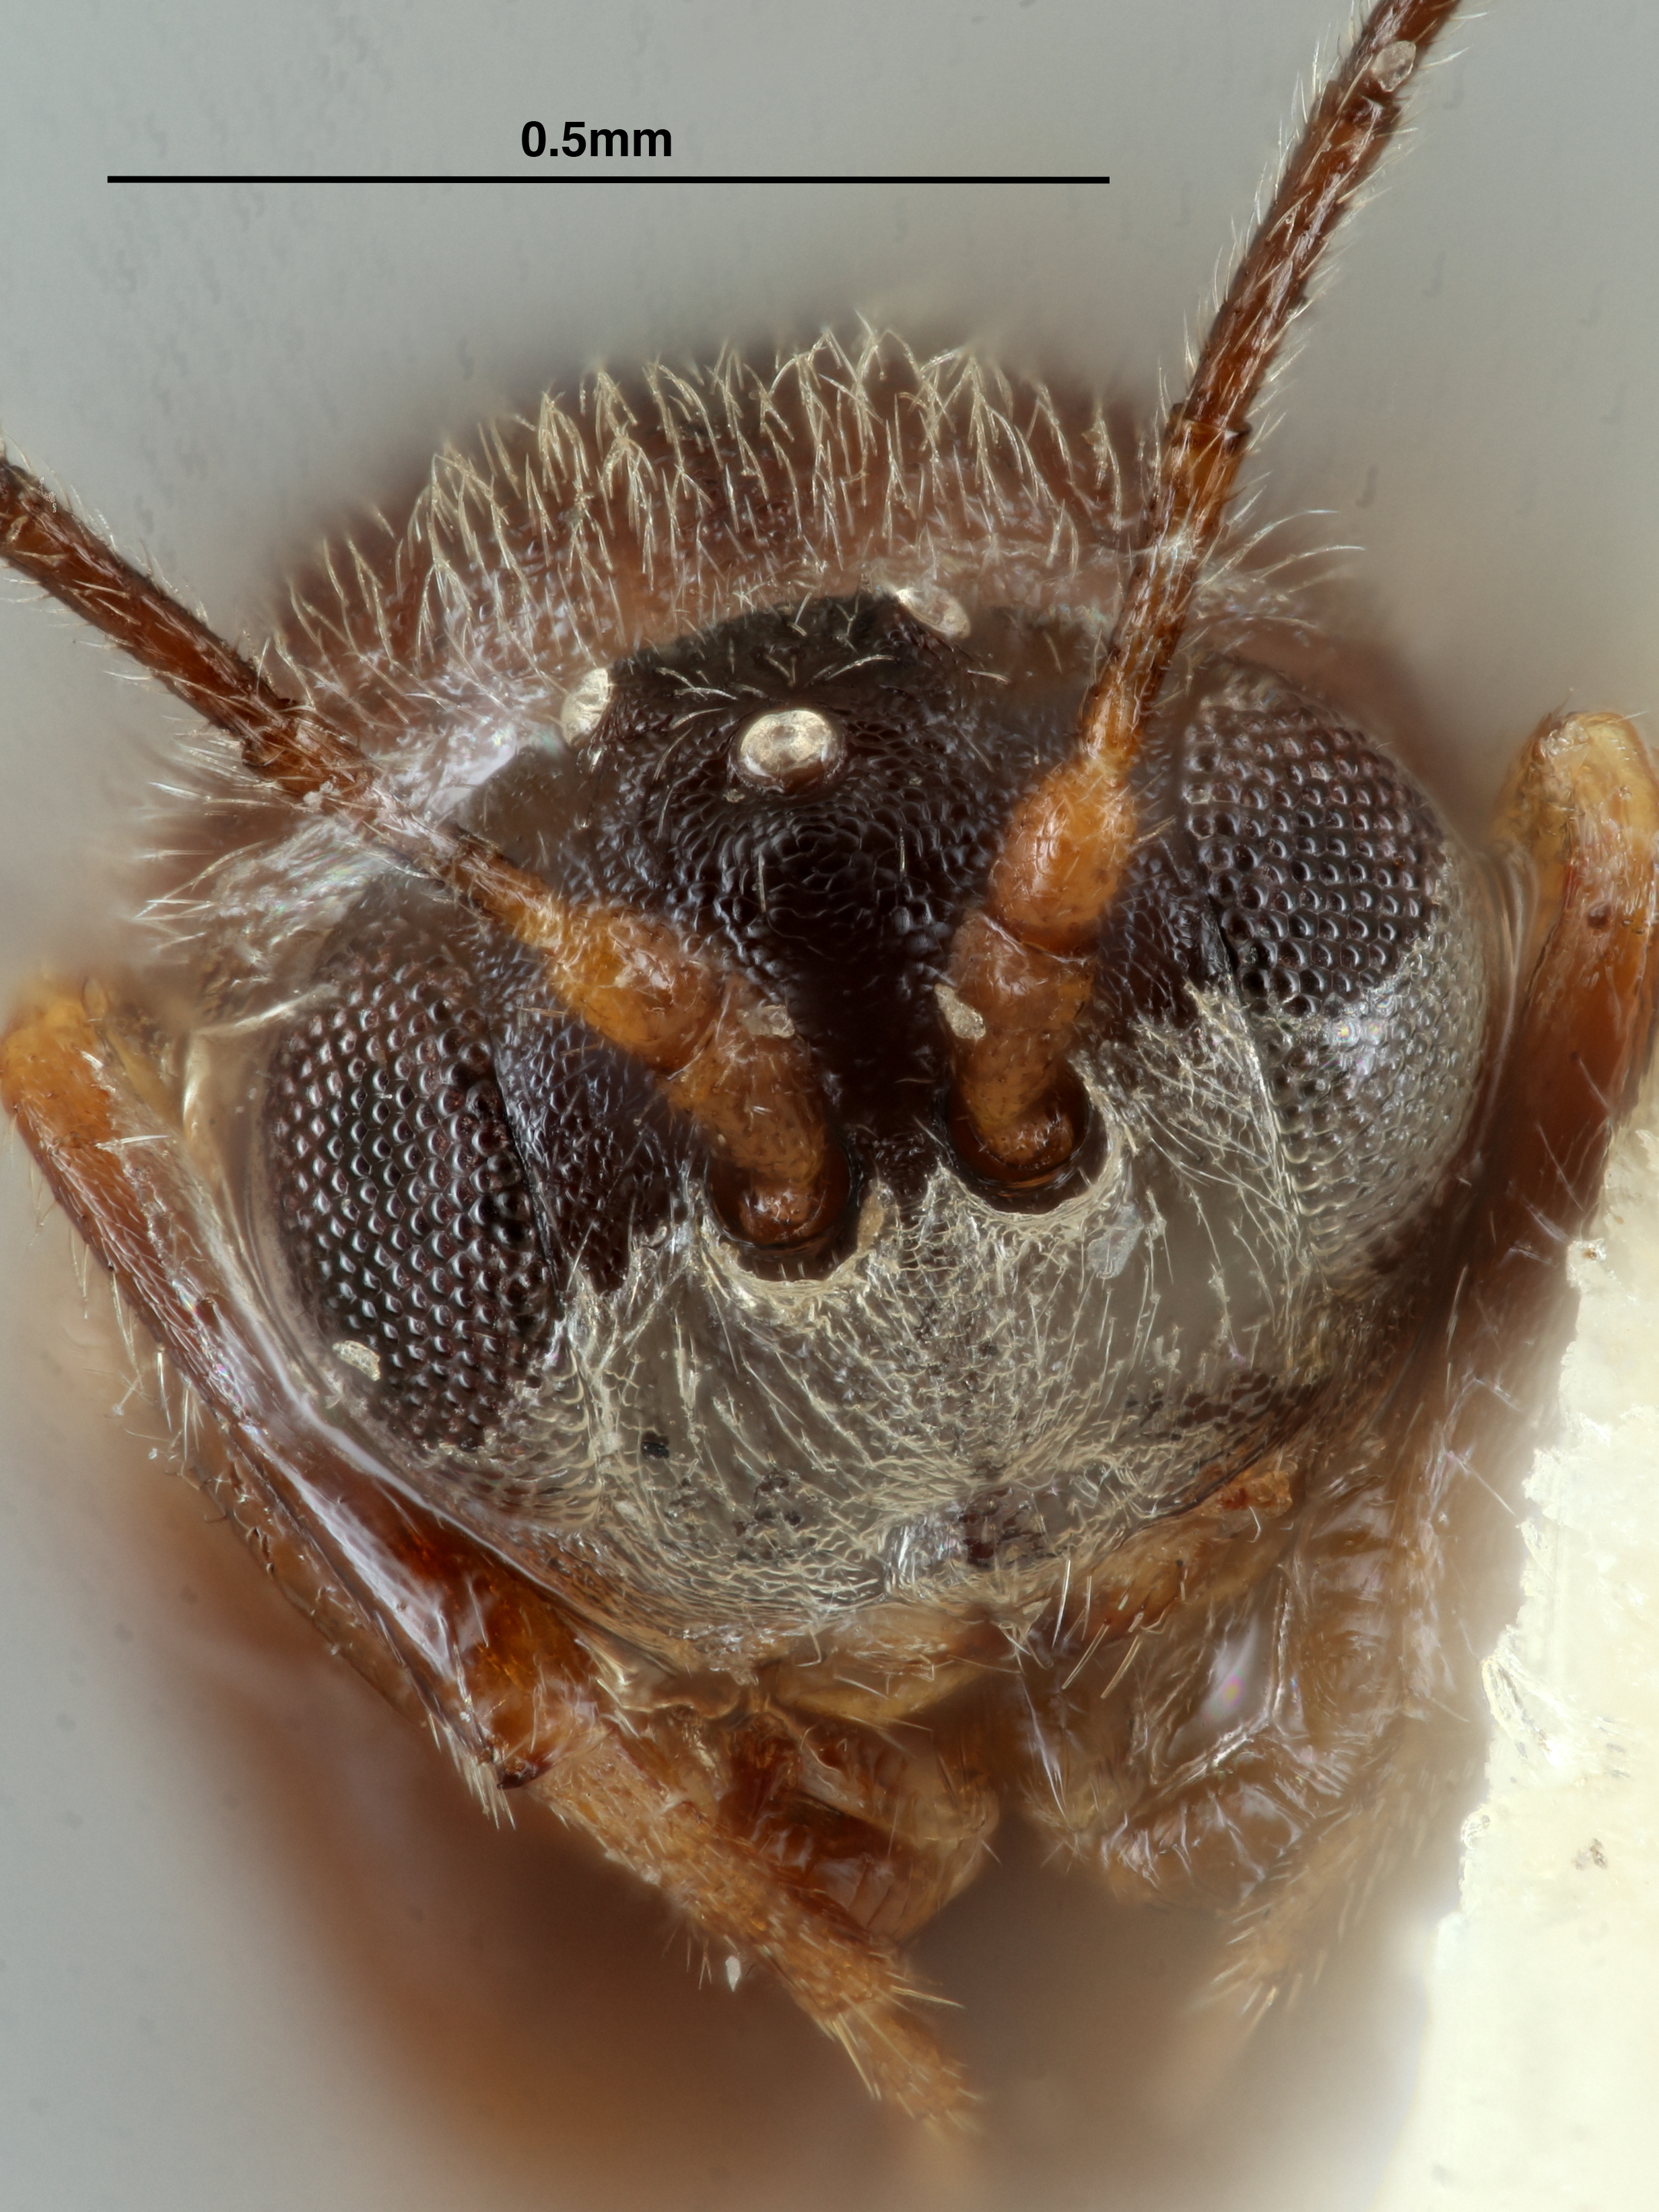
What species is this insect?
Trichoteras perfulvum
